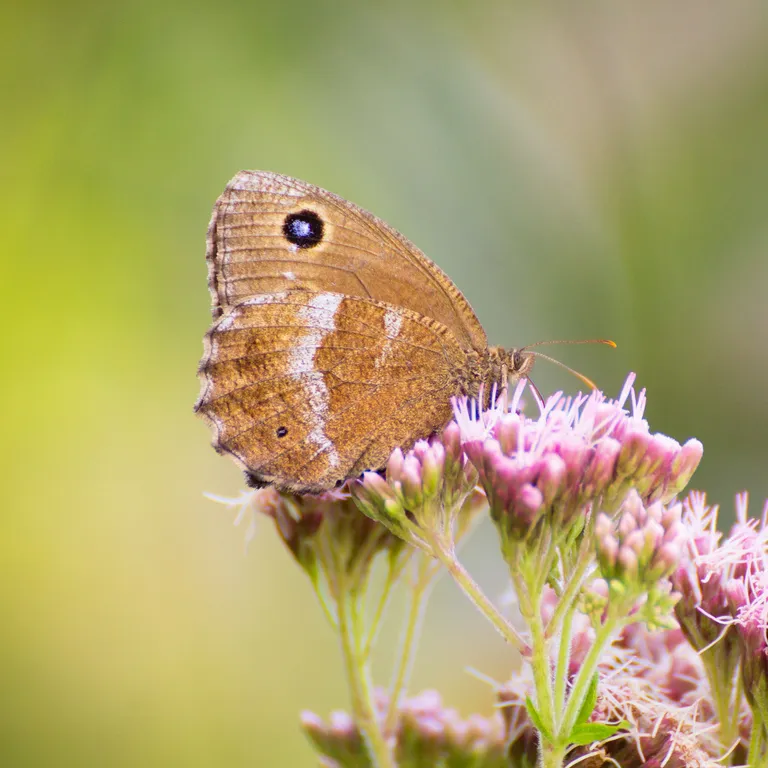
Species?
Minois dryas
